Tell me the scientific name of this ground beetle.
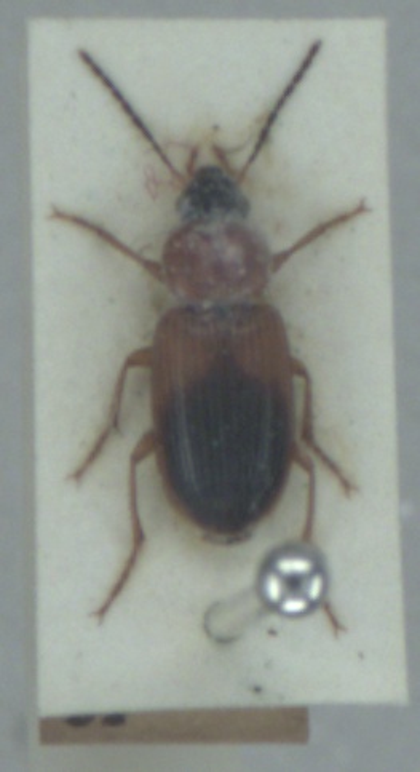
Stenolophus teutonus
